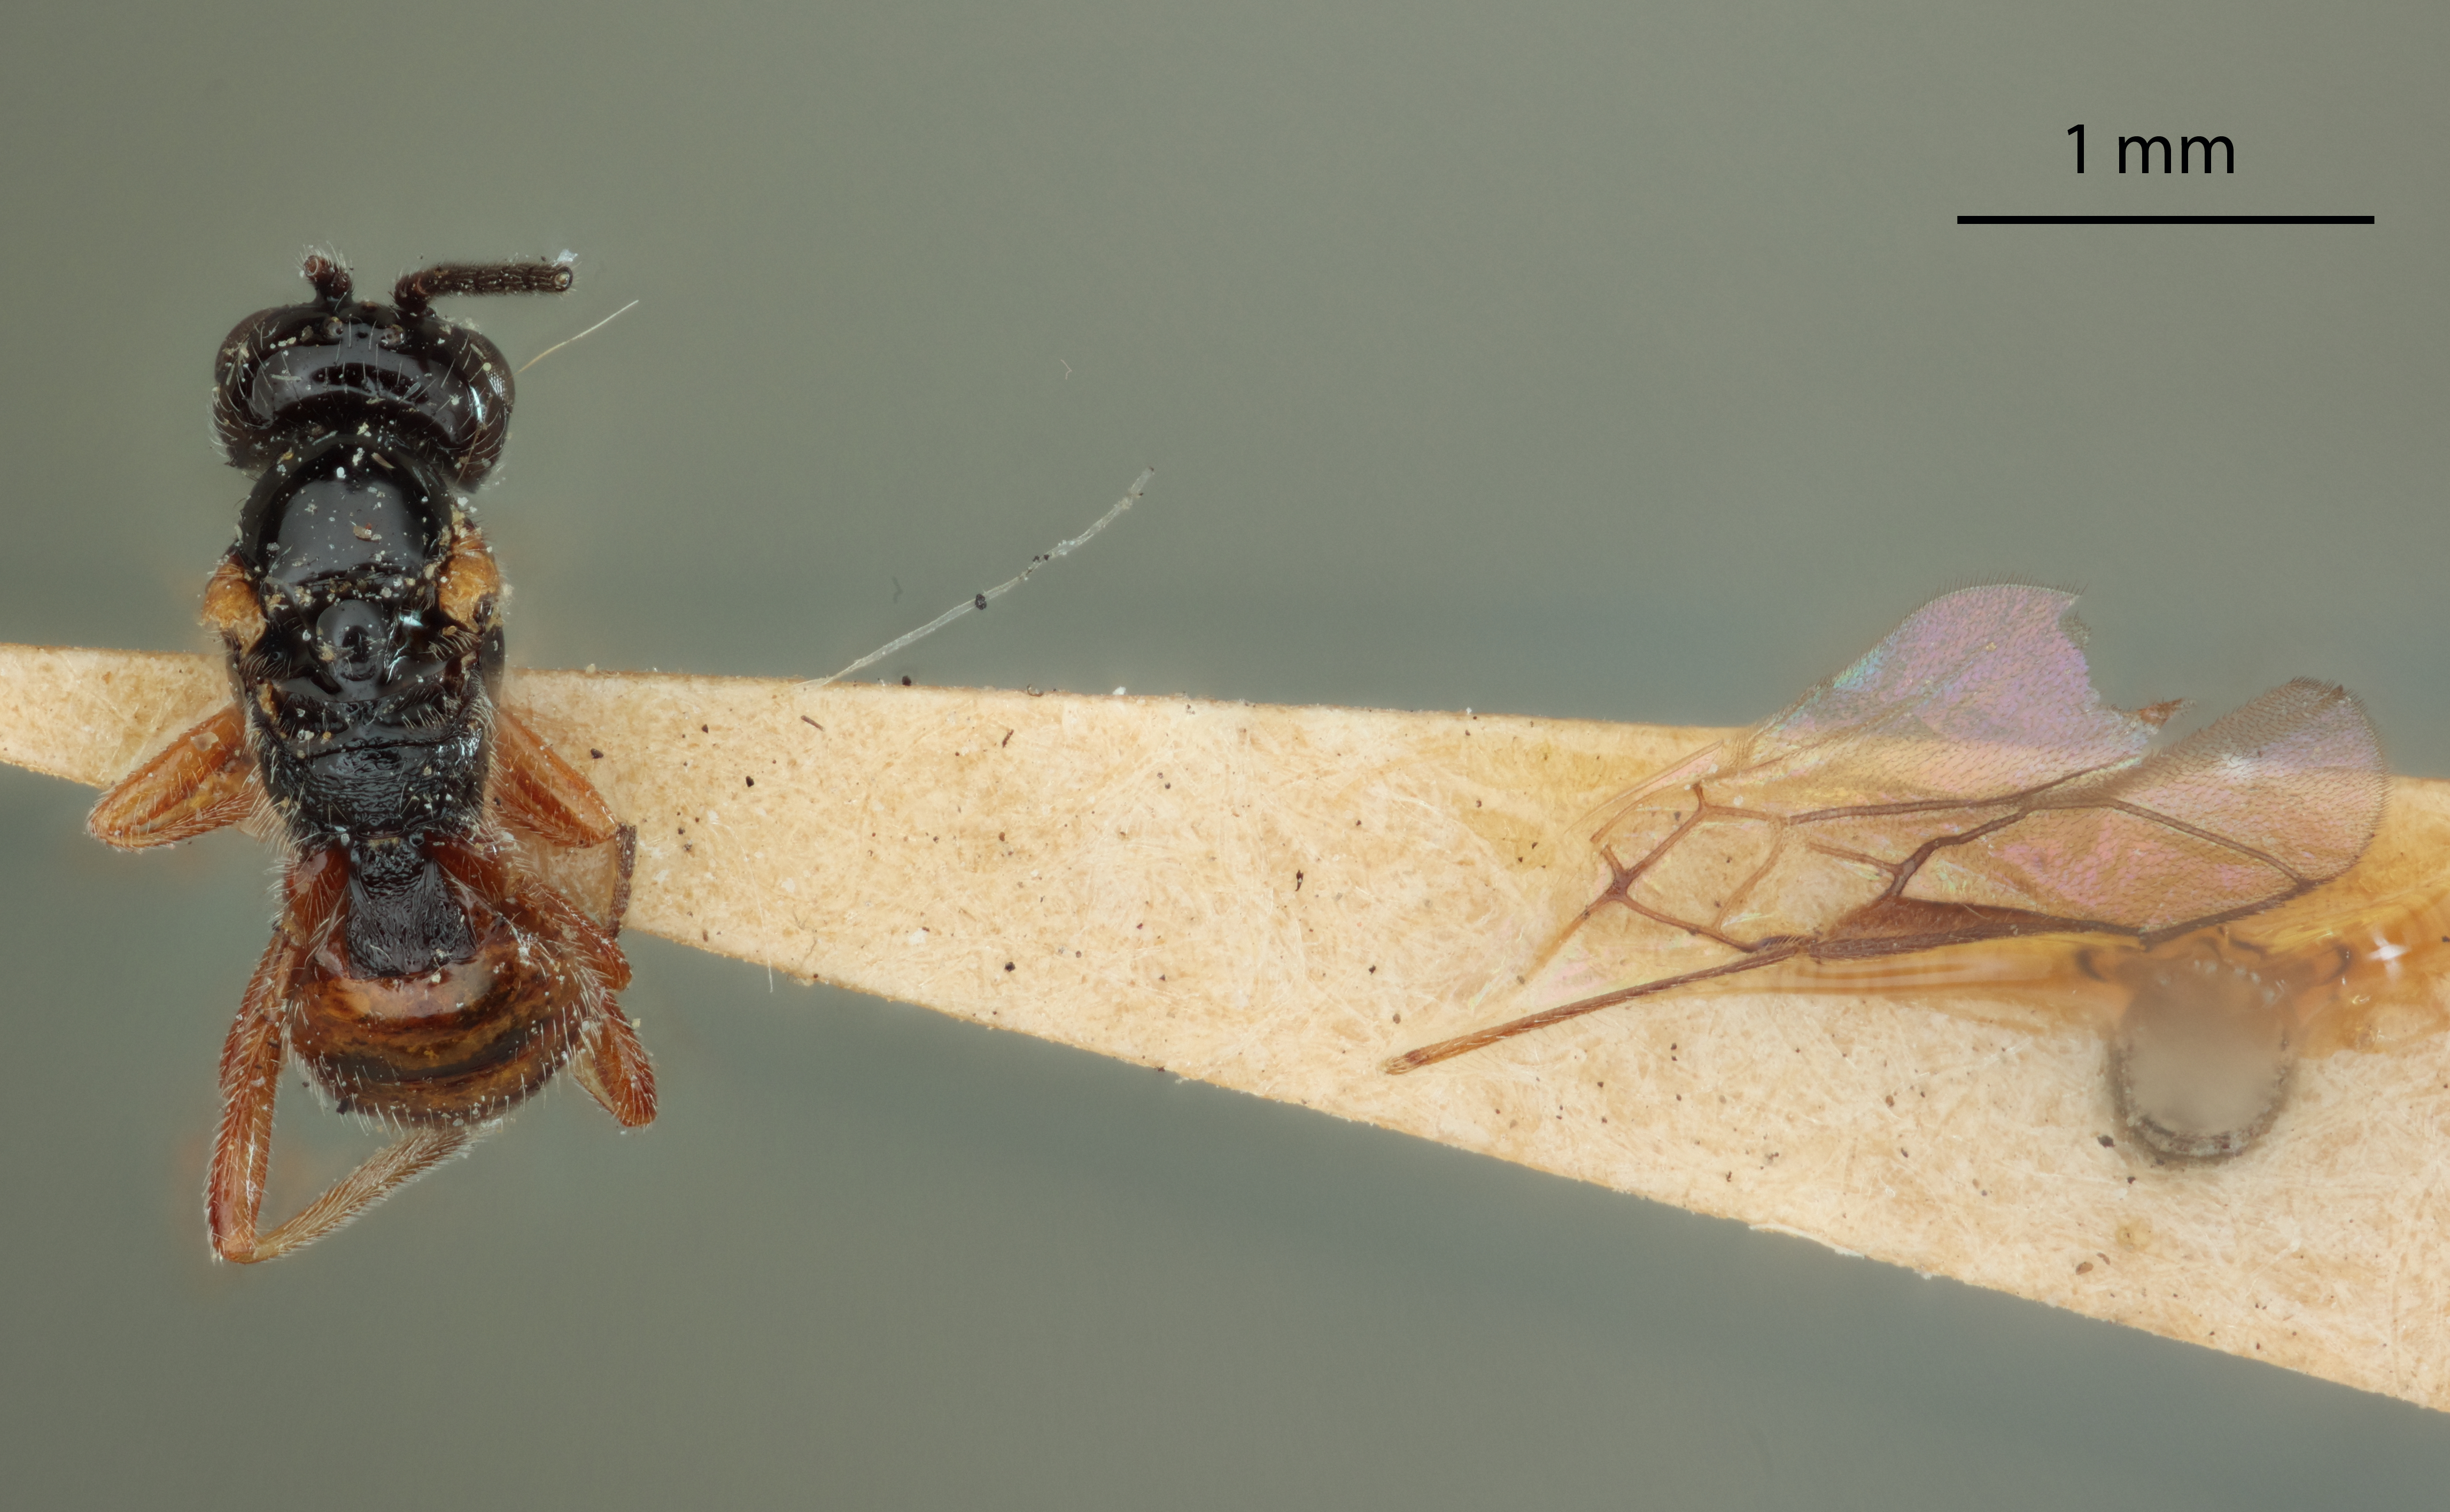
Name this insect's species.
Opius ehrorni
